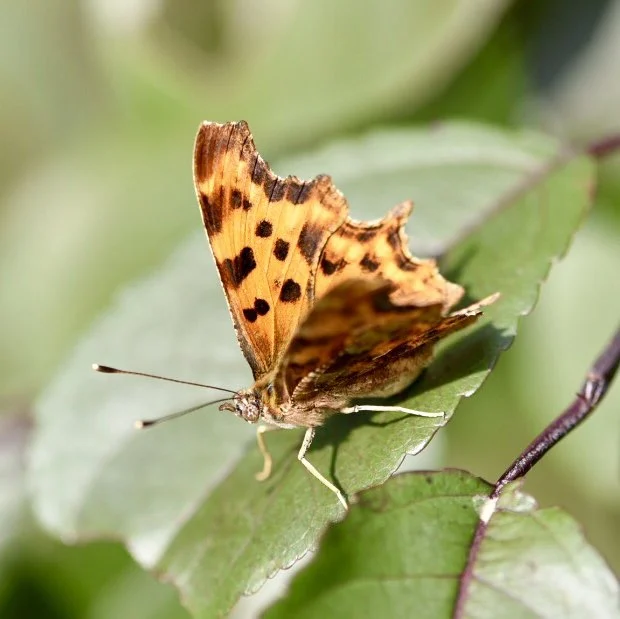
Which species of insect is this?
Polygonia c-album
